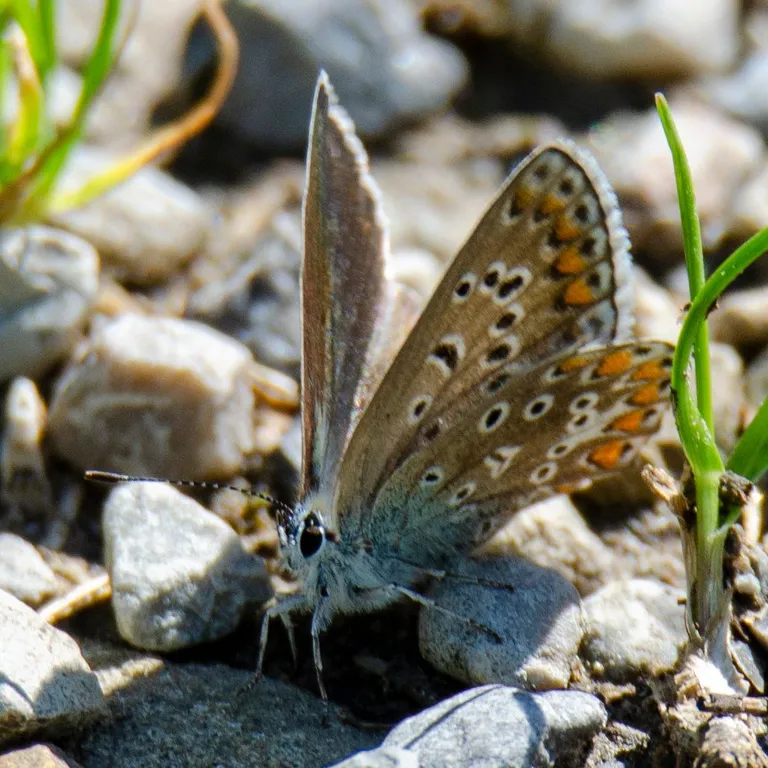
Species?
Polyommatus icarus
